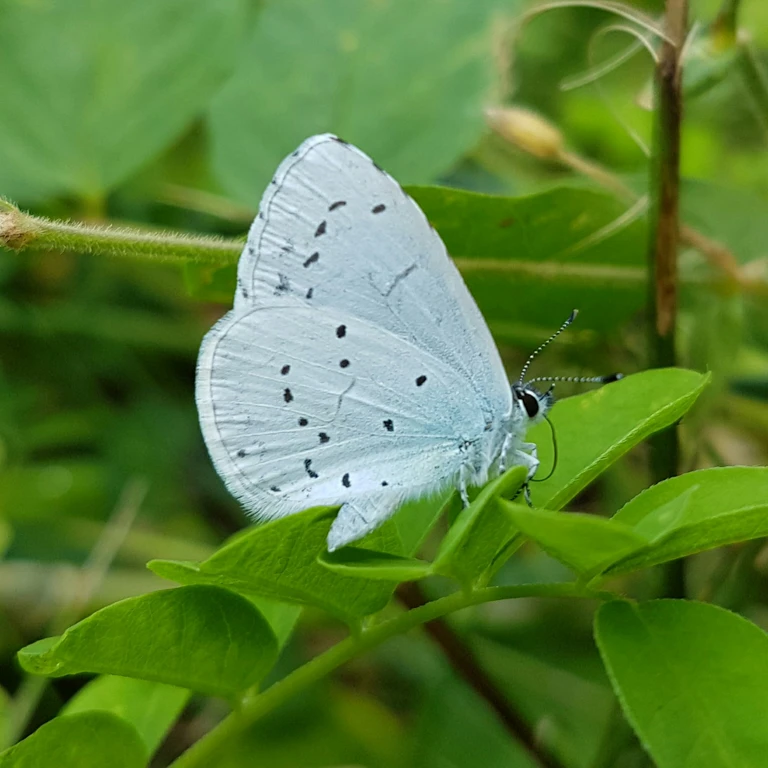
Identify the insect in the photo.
Celastrina argiolus
